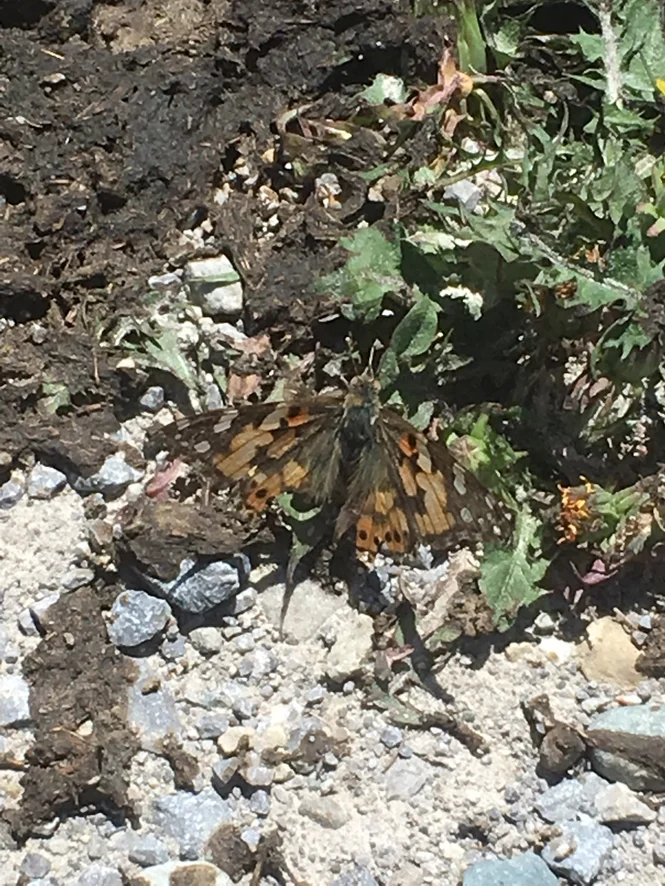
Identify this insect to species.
Vanessa cardui
